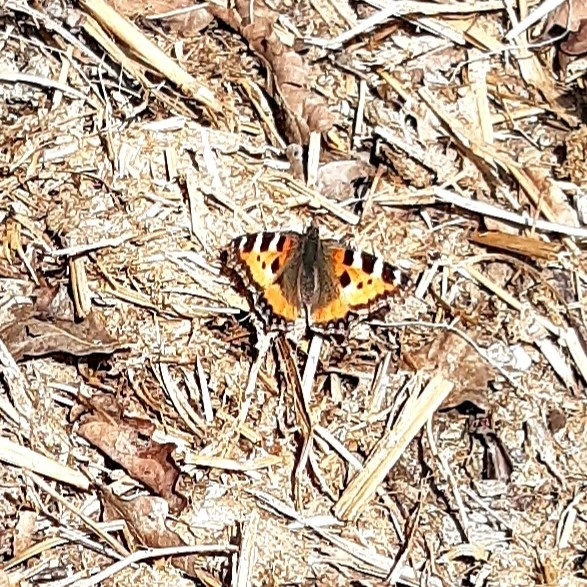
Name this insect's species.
Aglais urticae
